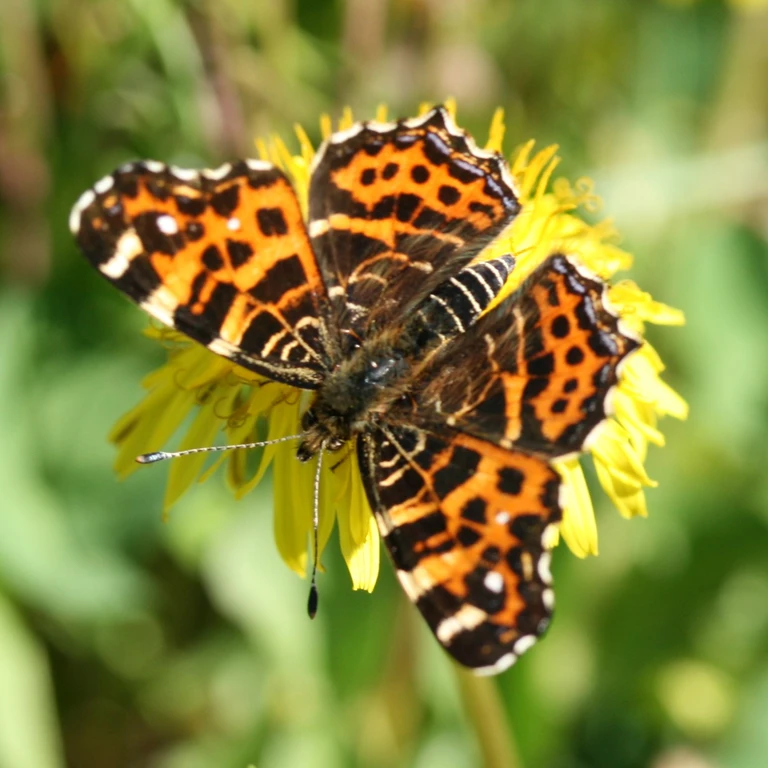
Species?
Araschnia levana
